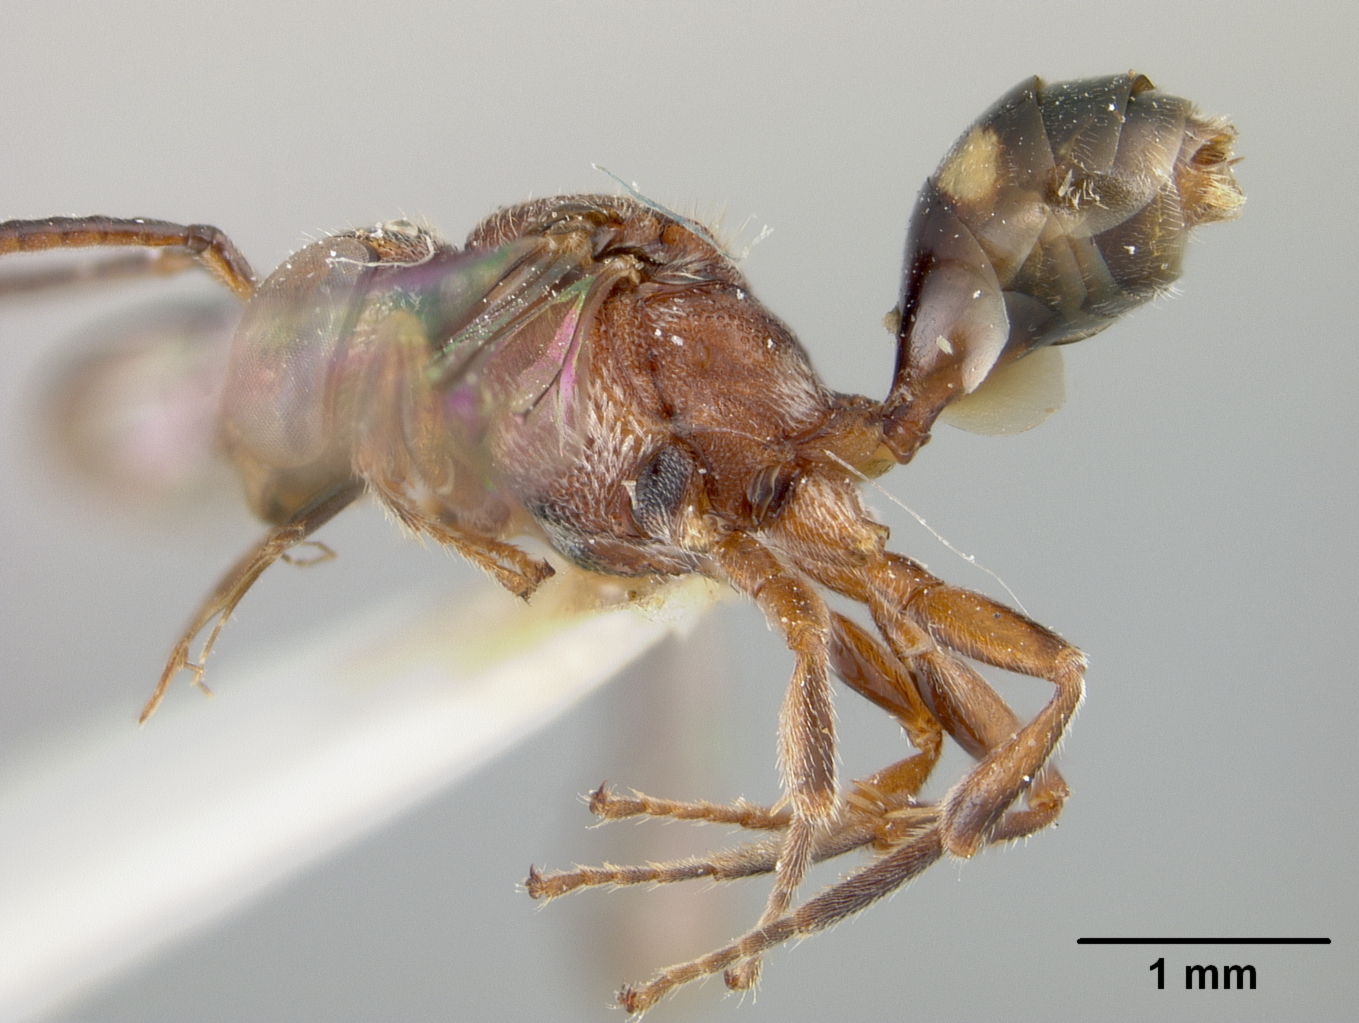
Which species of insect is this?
Nomada bicellularis
